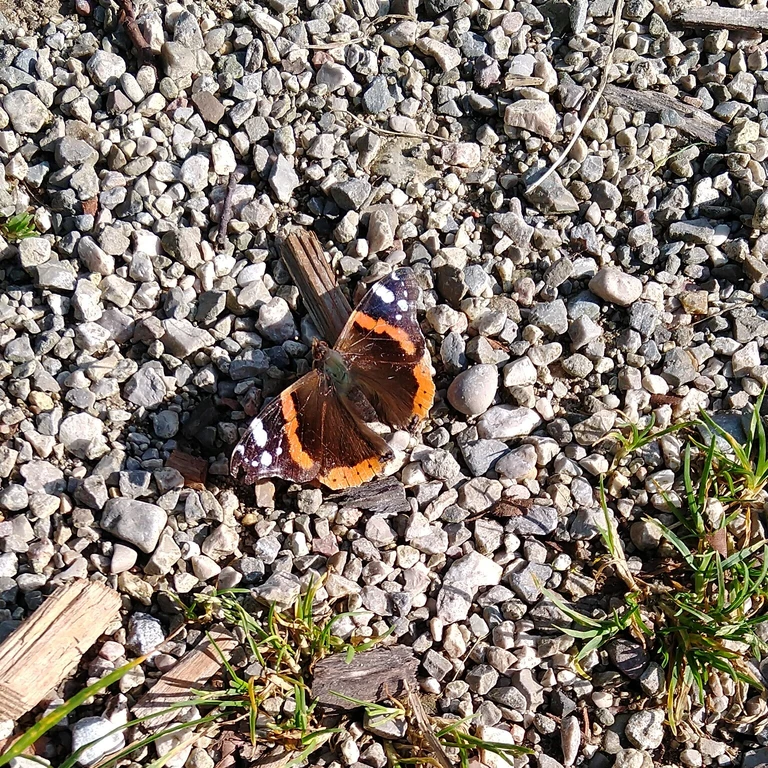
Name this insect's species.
Vanessa atalanta
